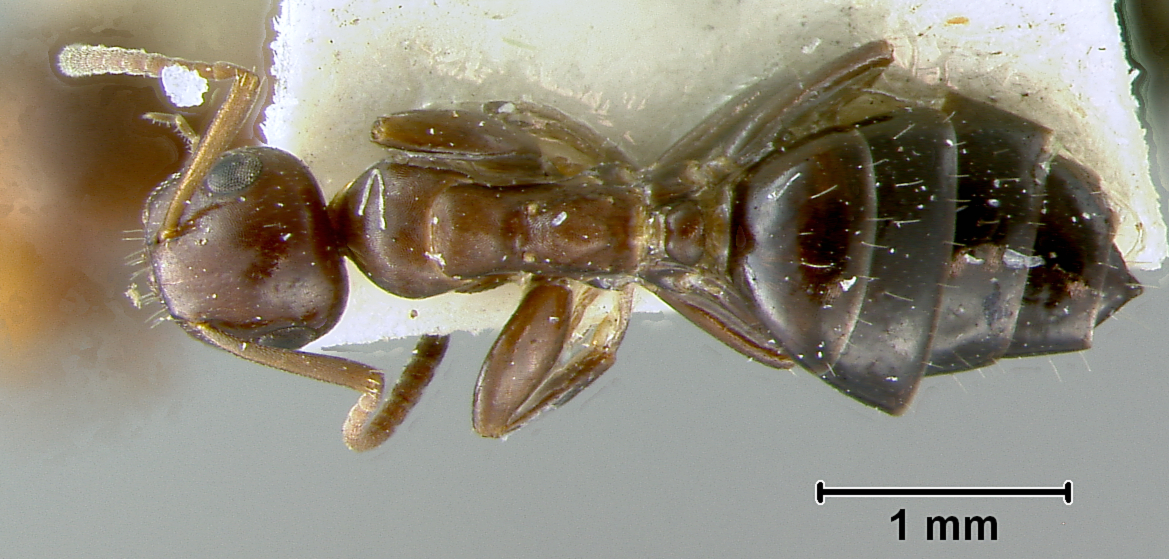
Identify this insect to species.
Camponotus culmicola
